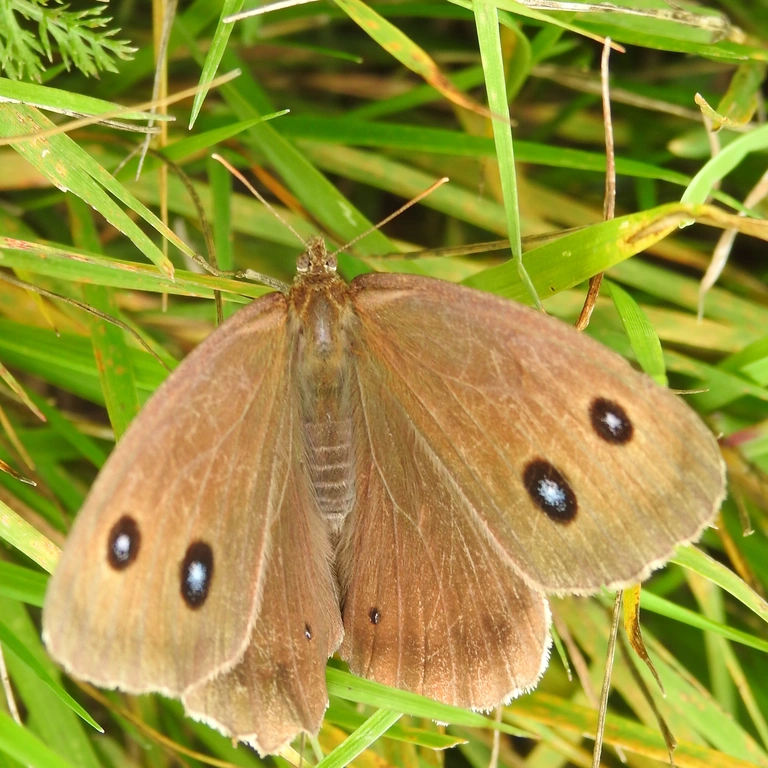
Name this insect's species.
Minois dryas
